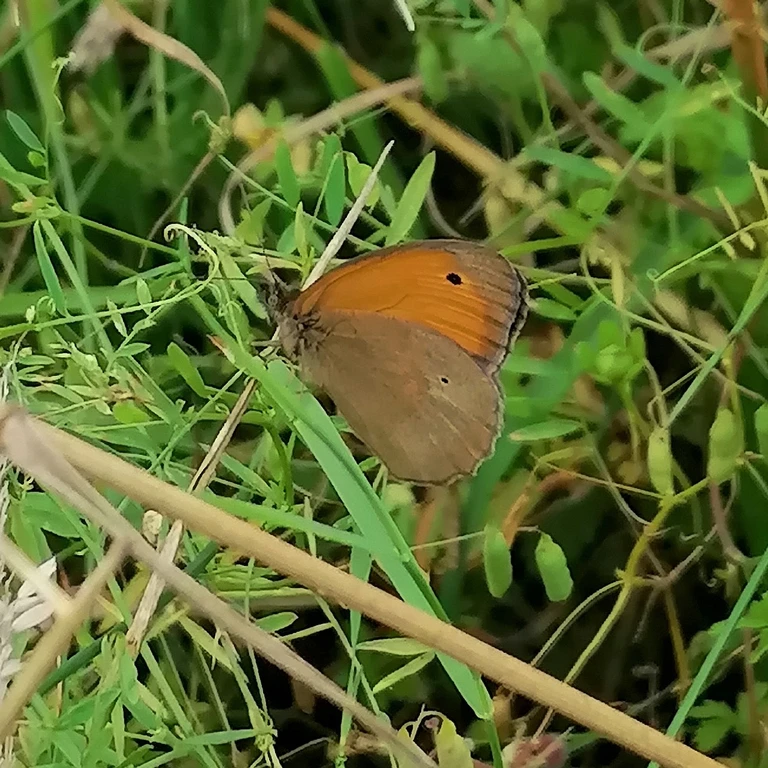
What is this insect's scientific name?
Maniola jurtina
